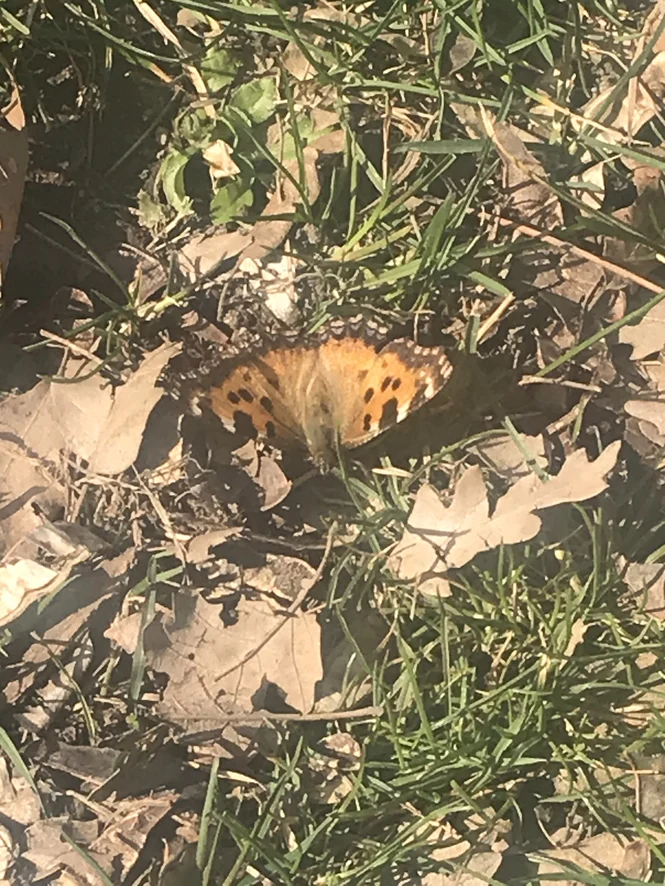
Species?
Nymphalis polychloros
